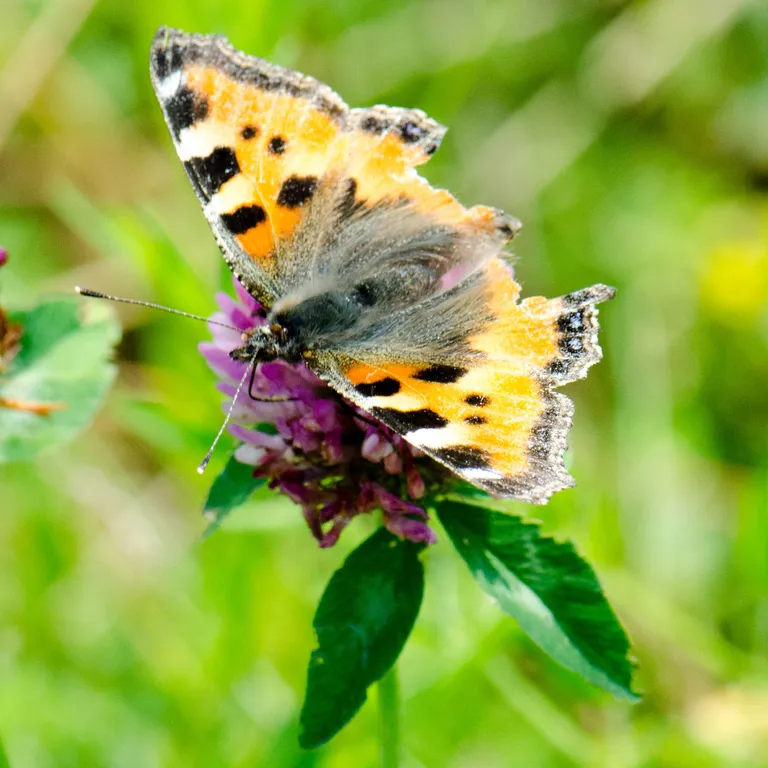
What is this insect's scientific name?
Aglais urticae
